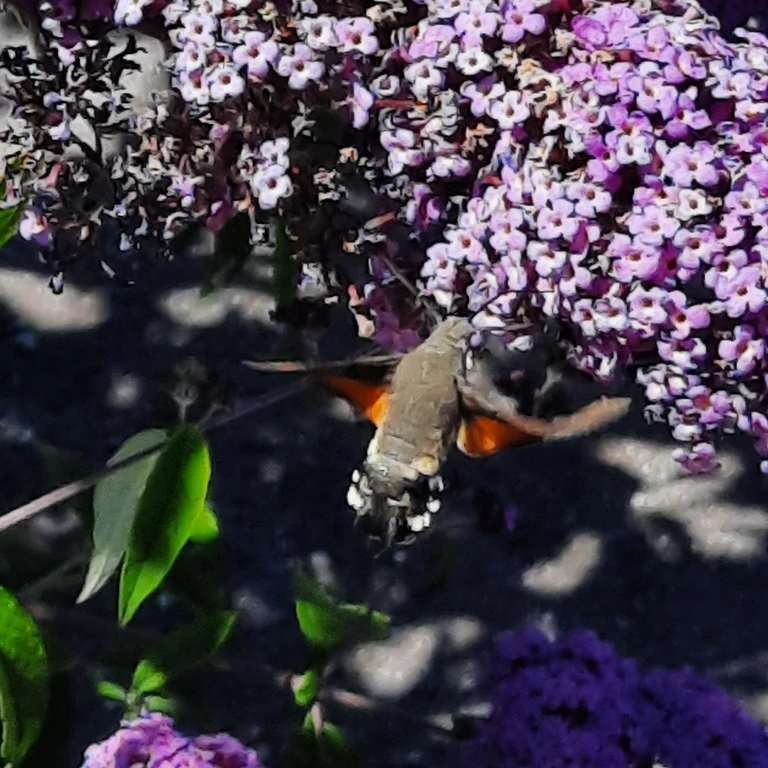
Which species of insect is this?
Macroglossum stellatarum
